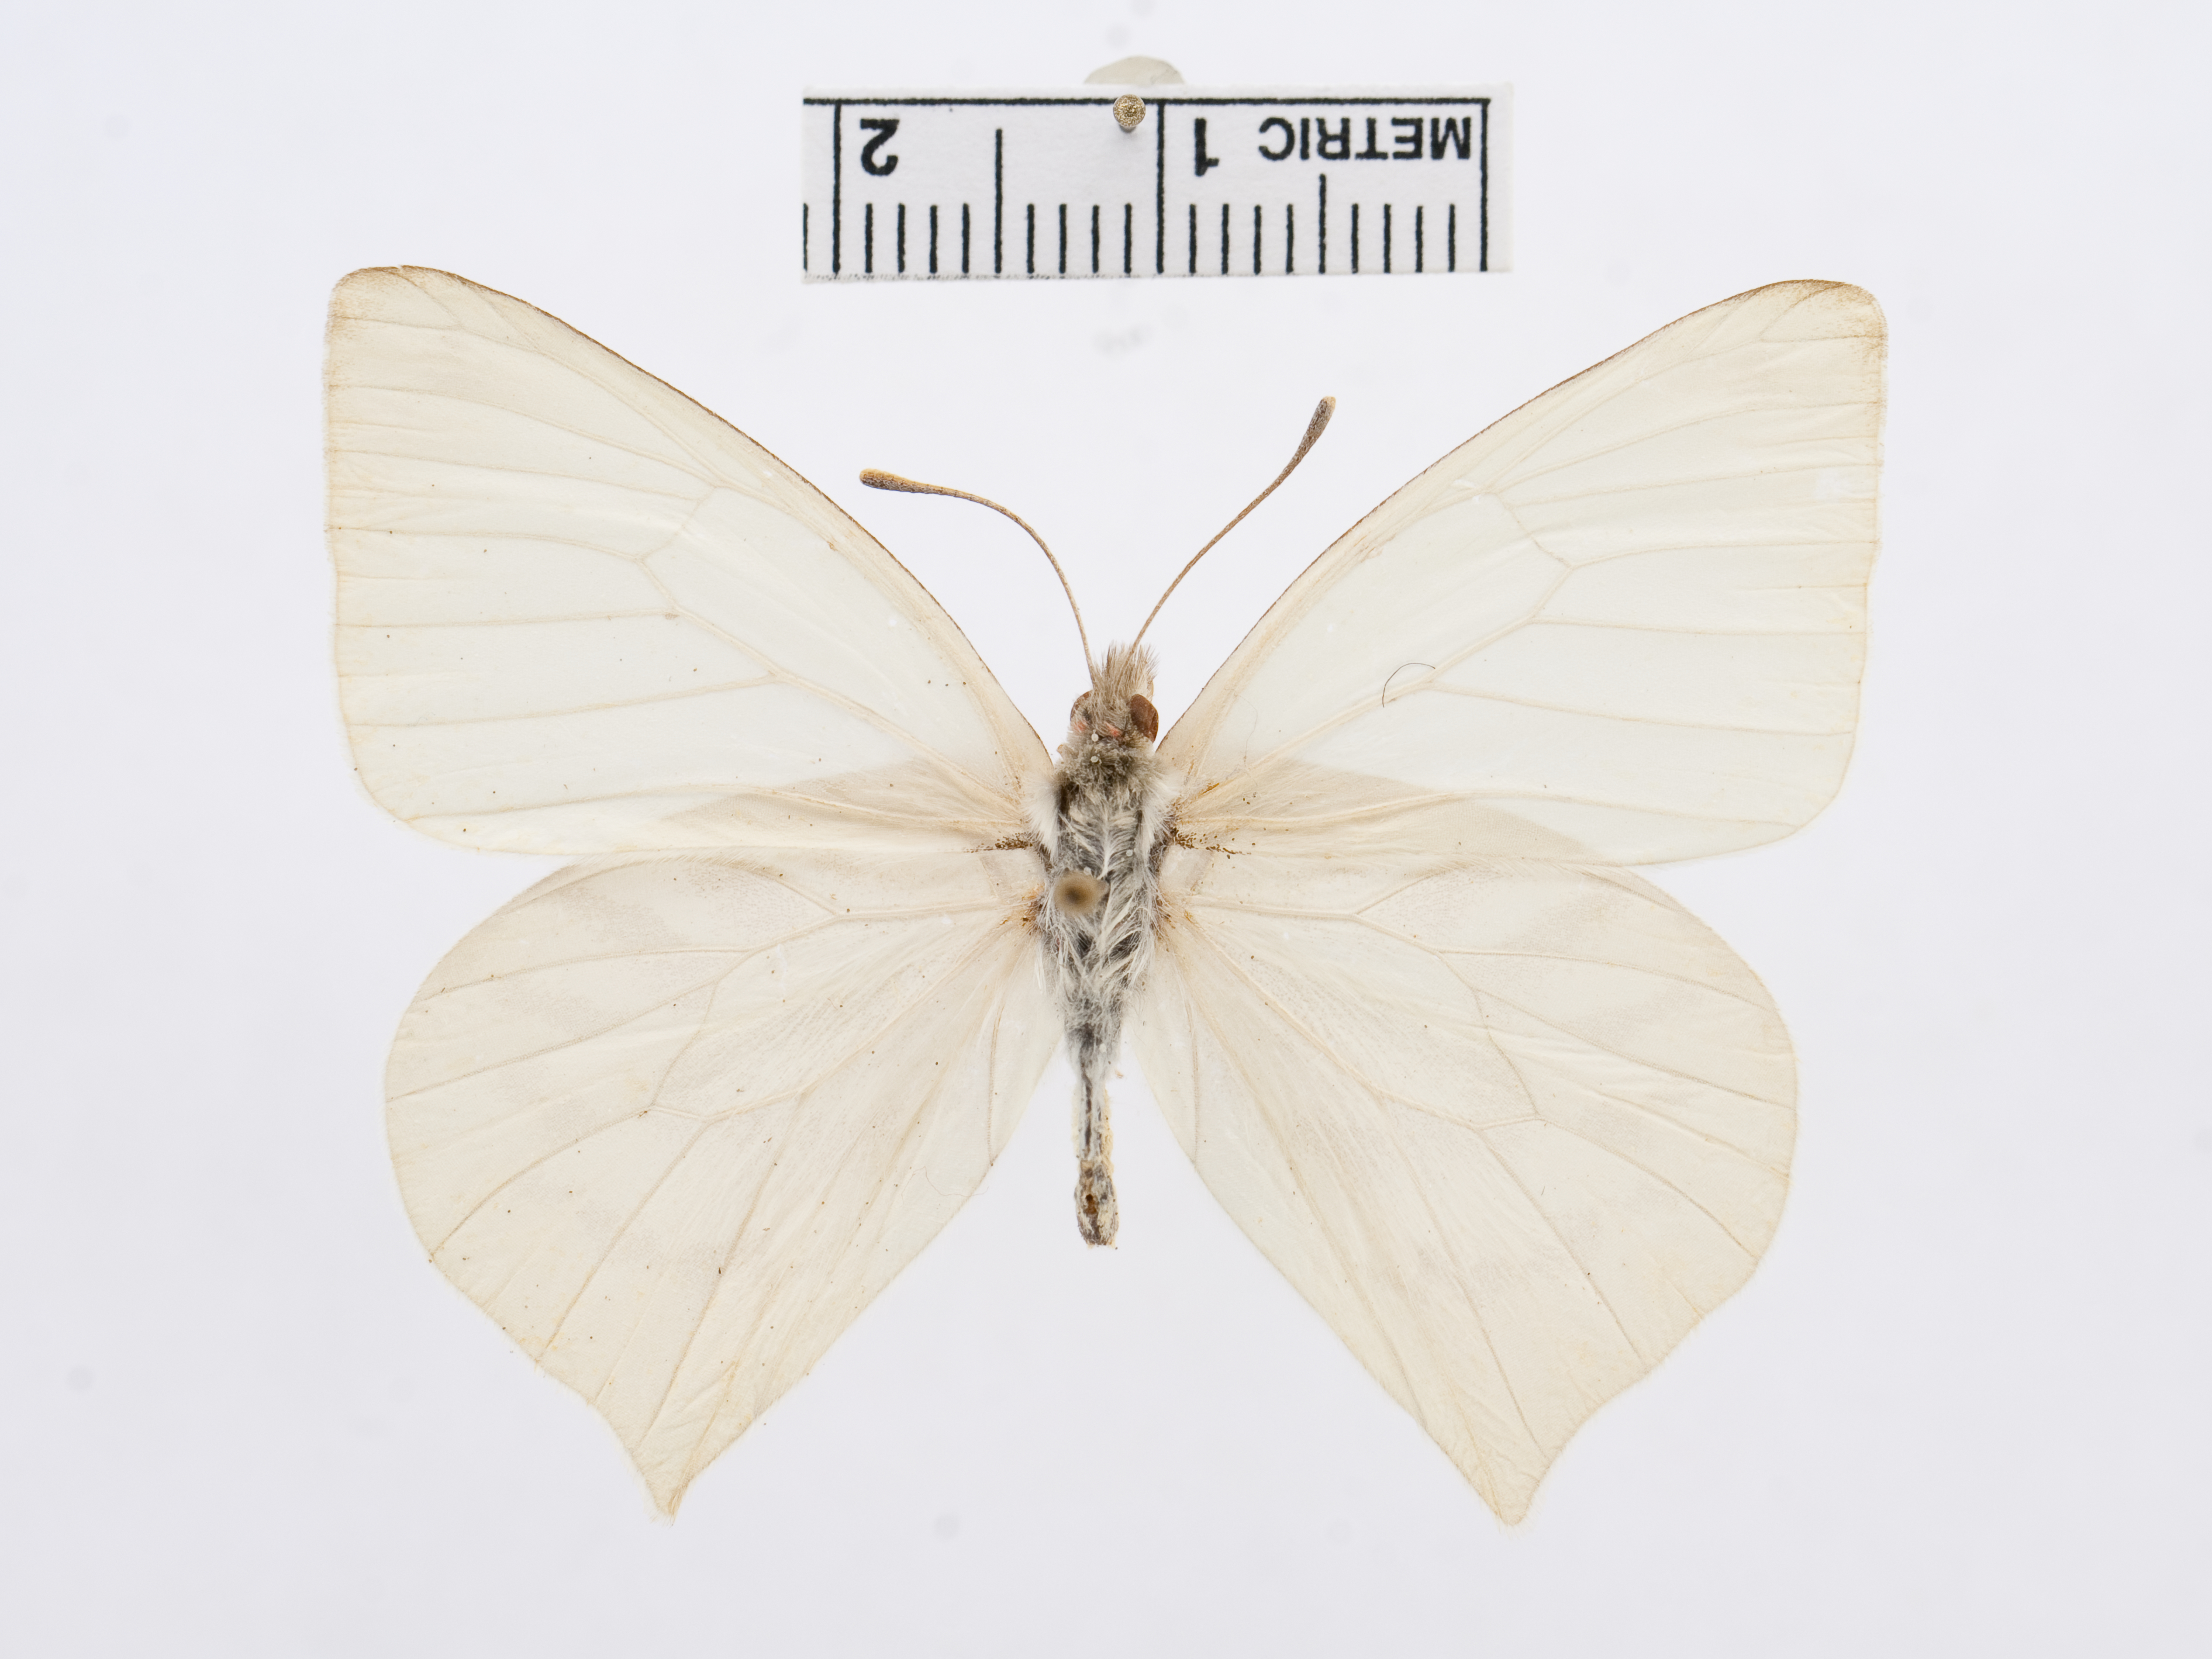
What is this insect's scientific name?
Mathania carrizoi
